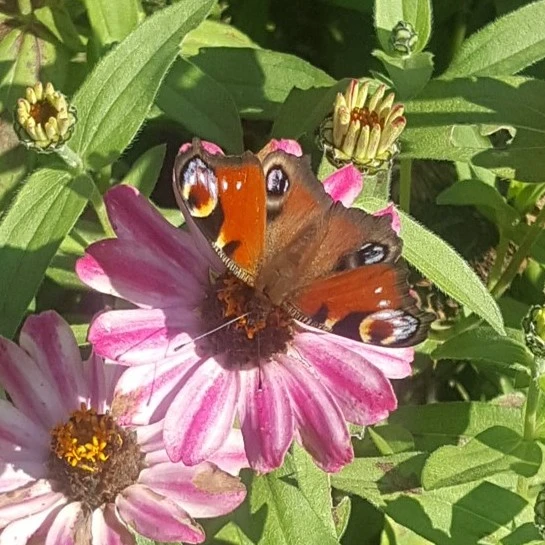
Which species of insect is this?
Aglais io
